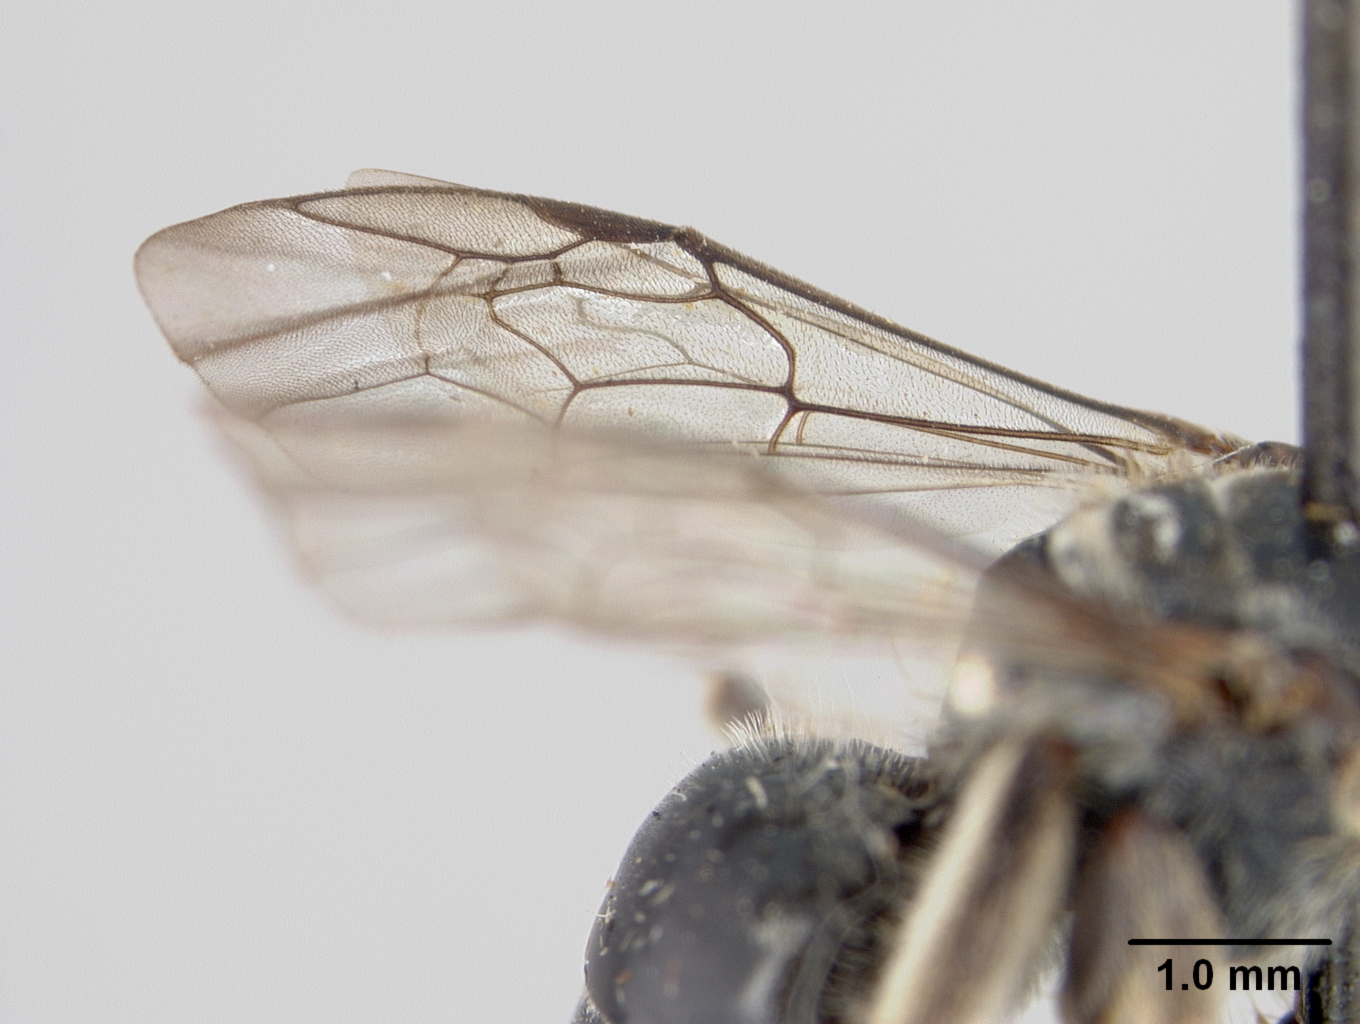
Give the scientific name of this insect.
Halictus bryanti
